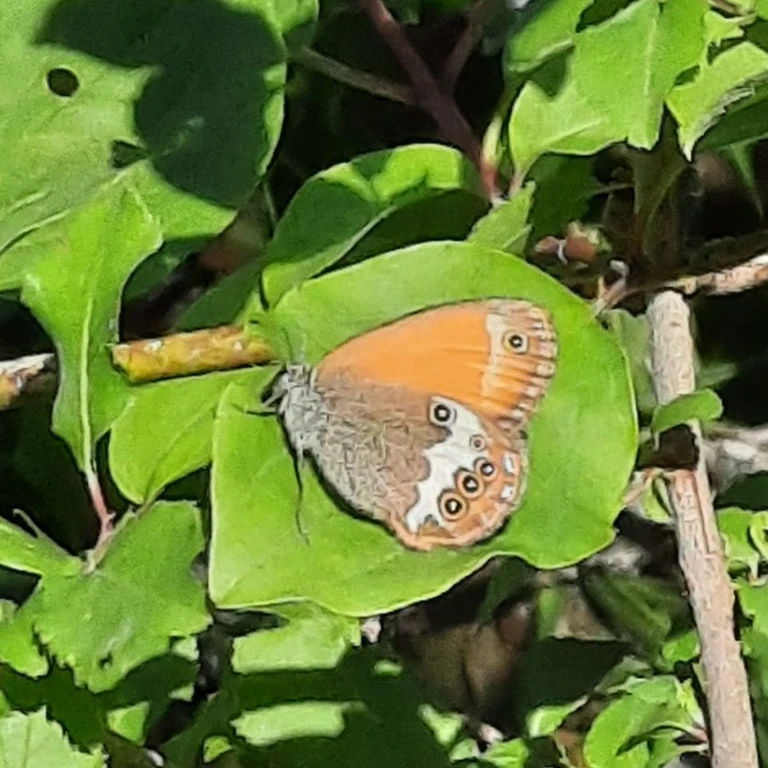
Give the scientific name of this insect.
Coenonympha arcania
